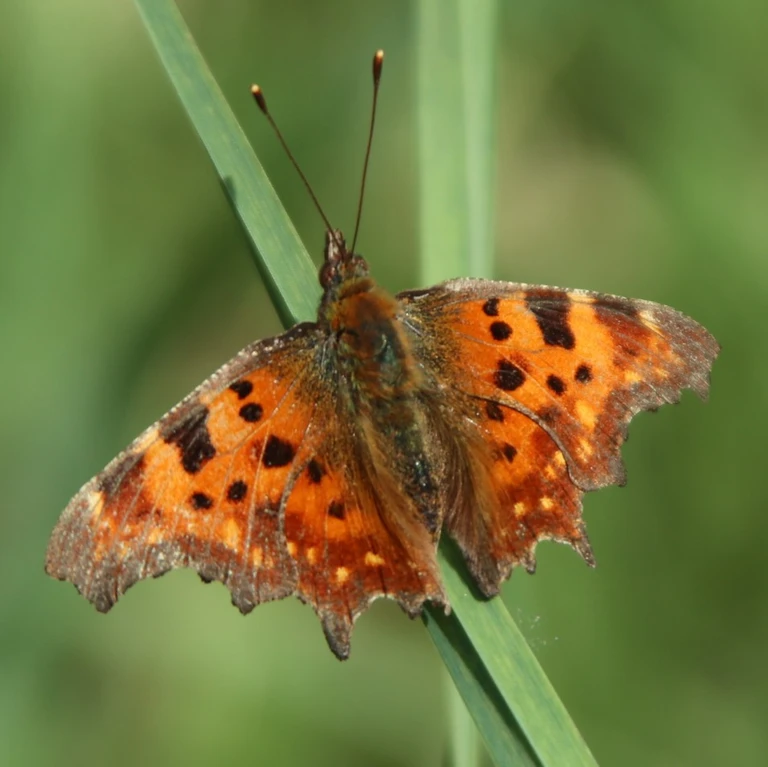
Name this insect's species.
Polygonia c-album
